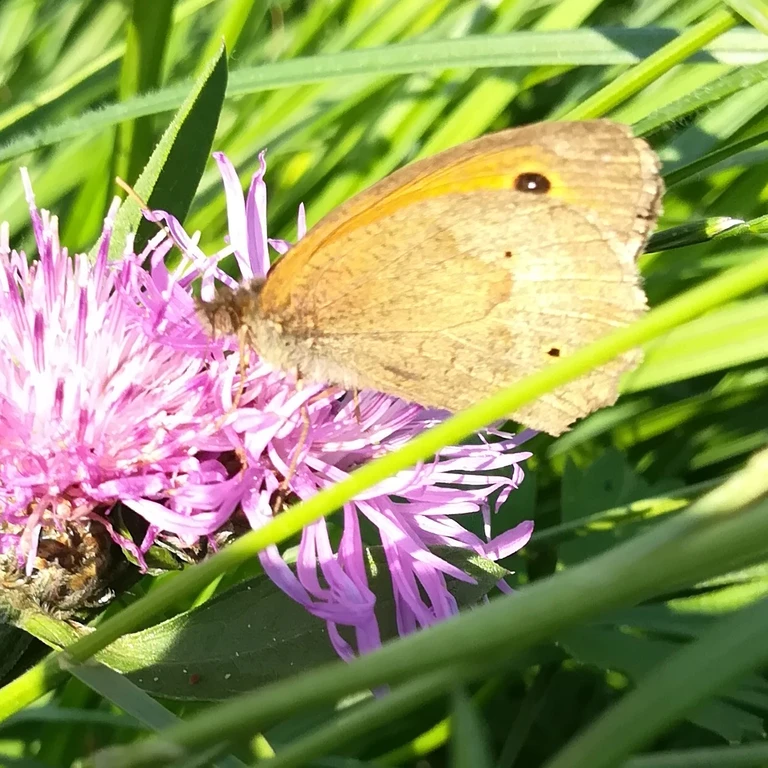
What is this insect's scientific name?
Maniola jurtina
